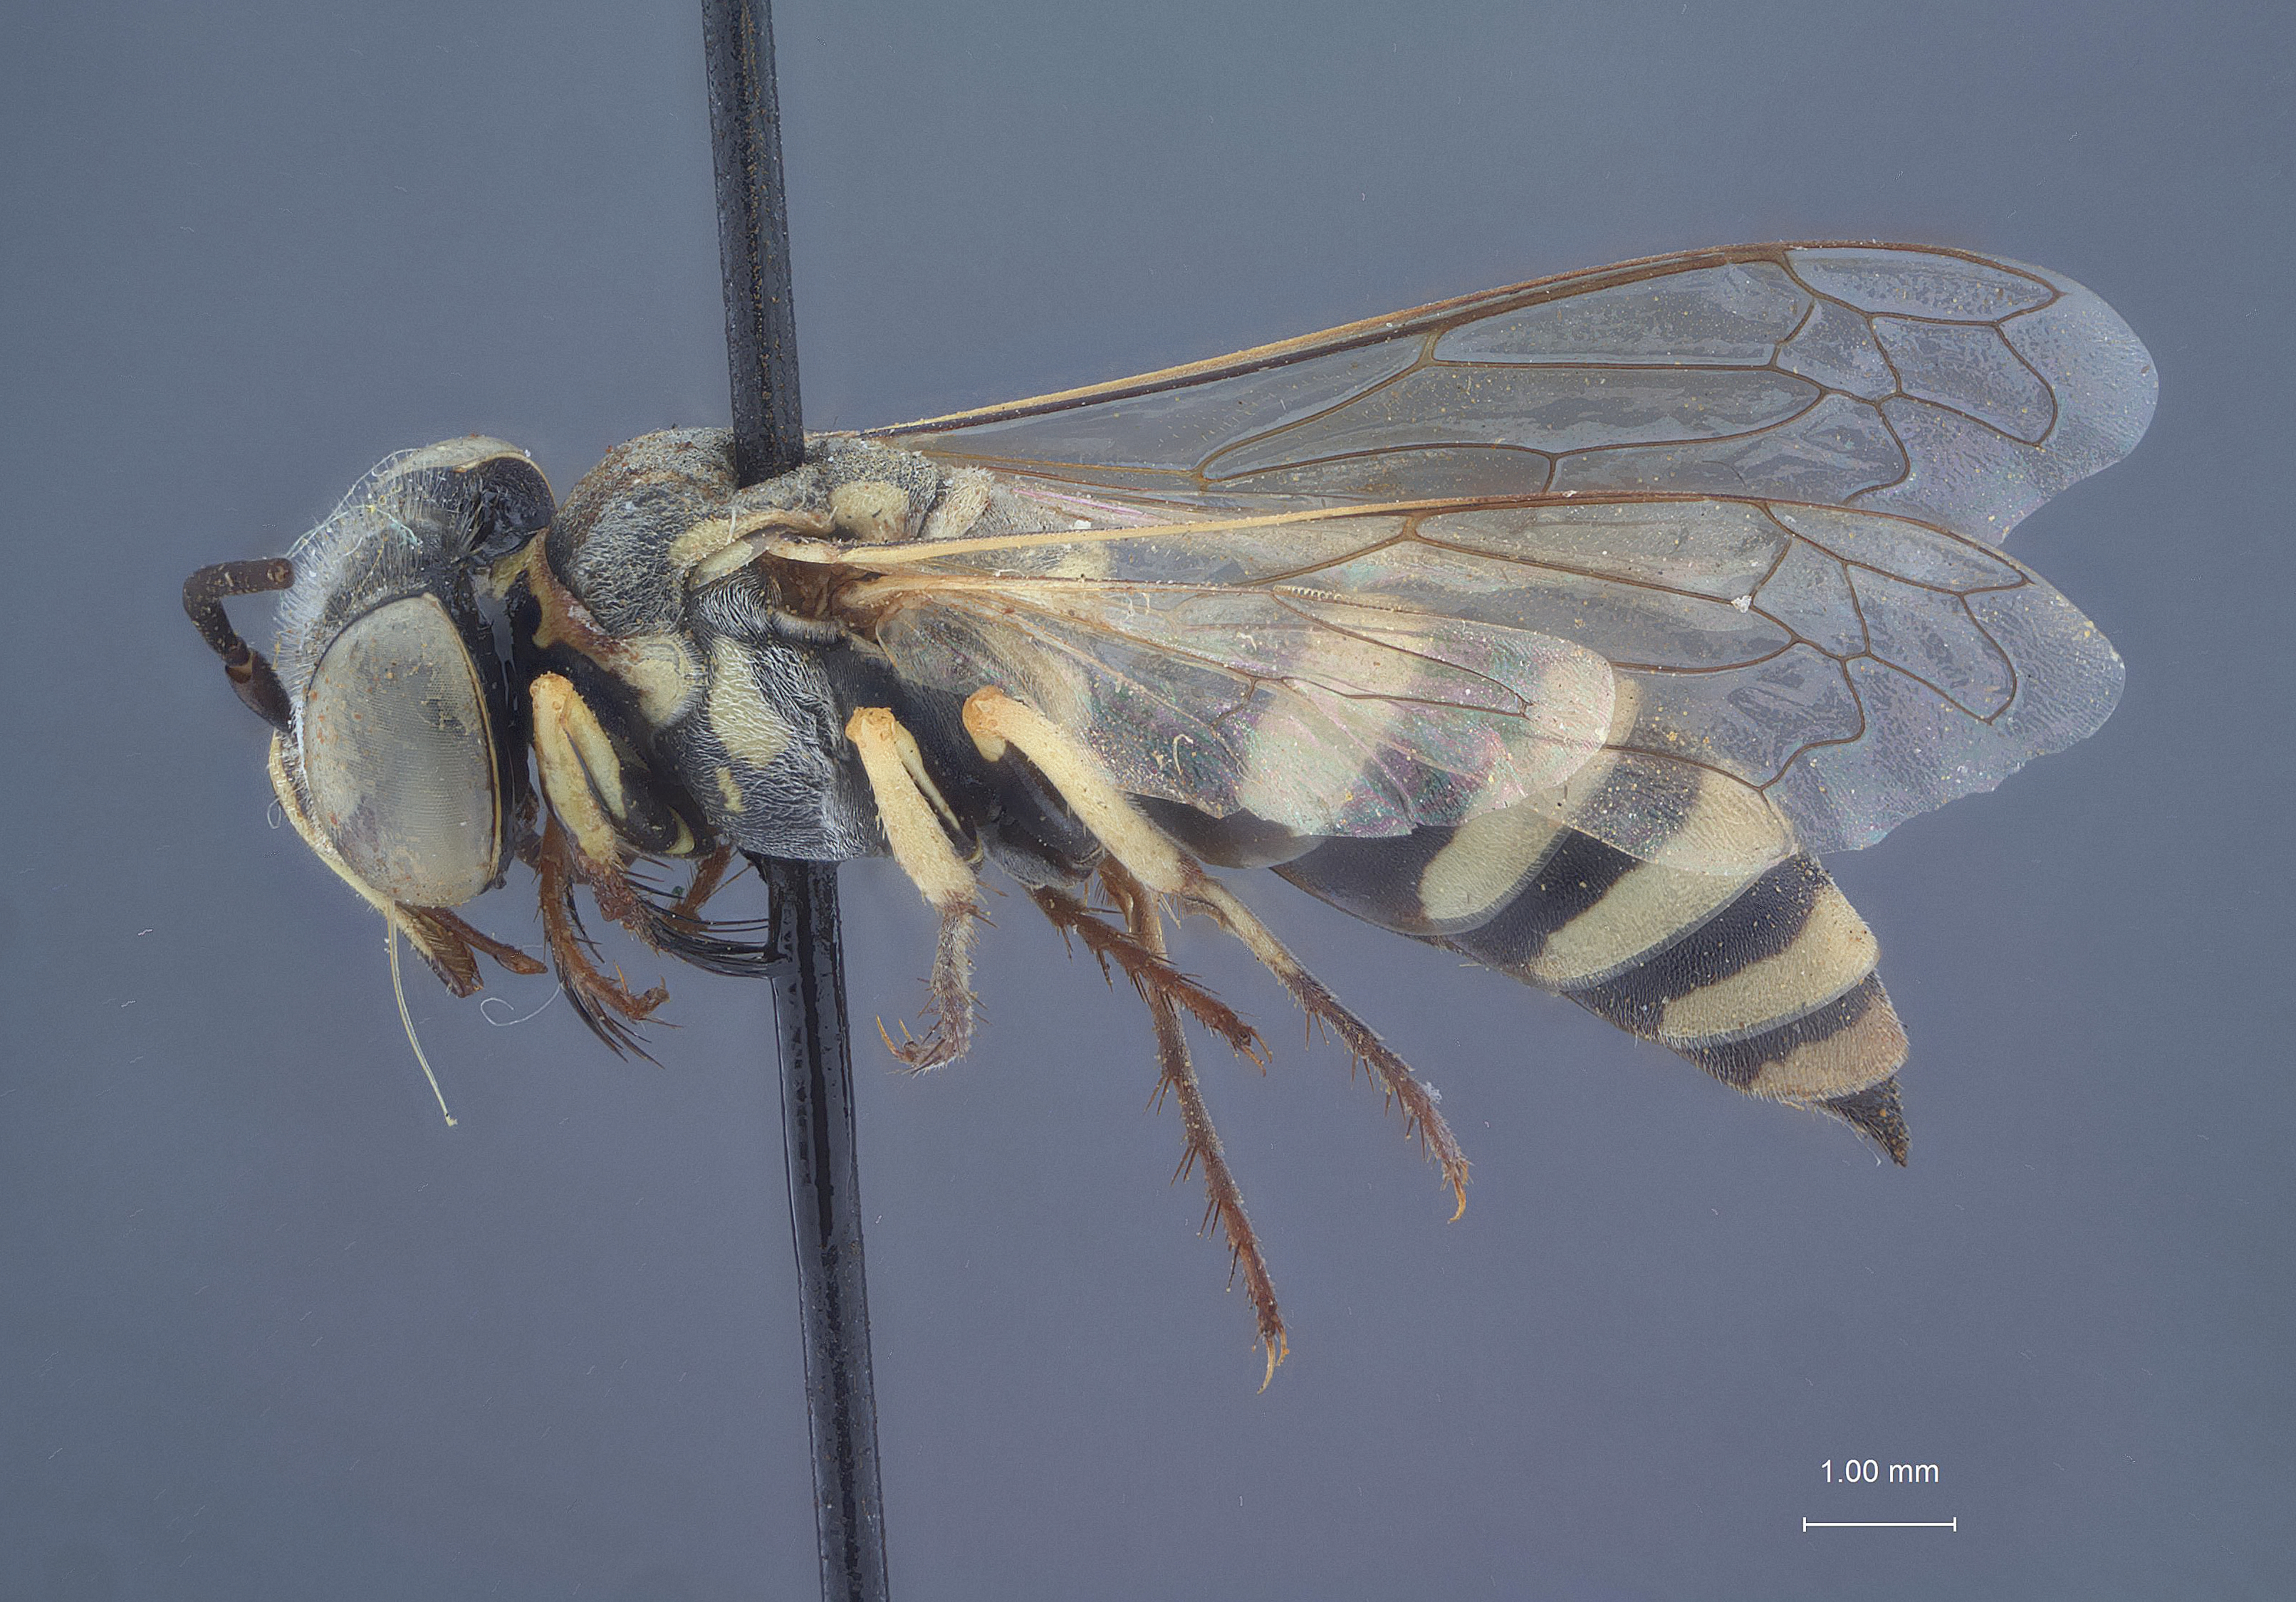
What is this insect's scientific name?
Cerceris bougainvillensis
